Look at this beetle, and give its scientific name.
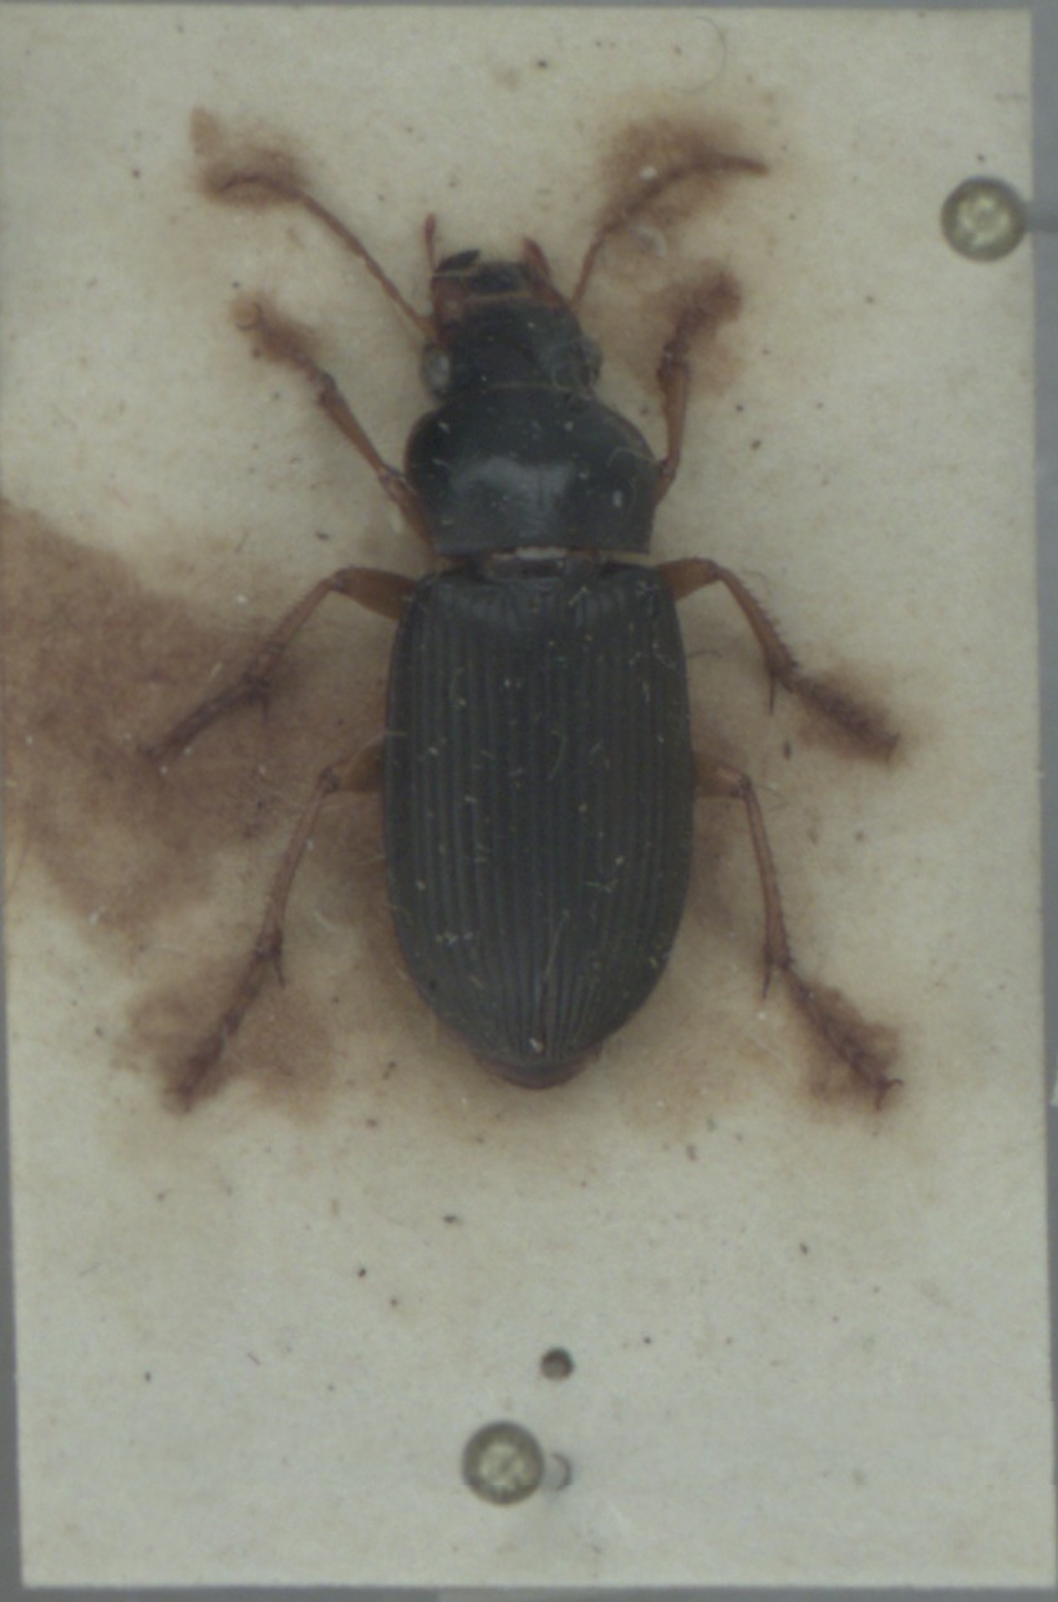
Harpalus rufipes
